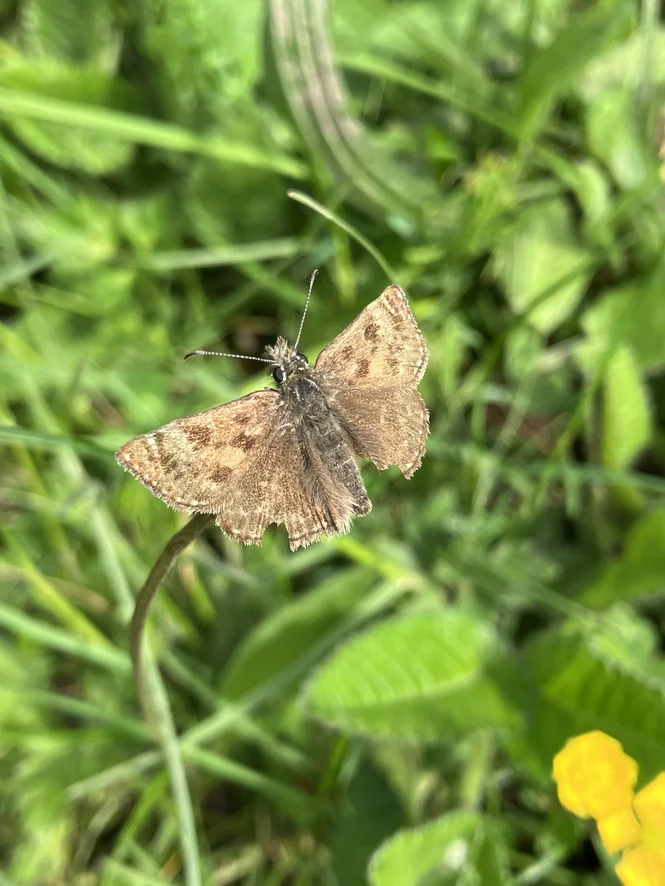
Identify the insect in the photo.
Erynnis tages
